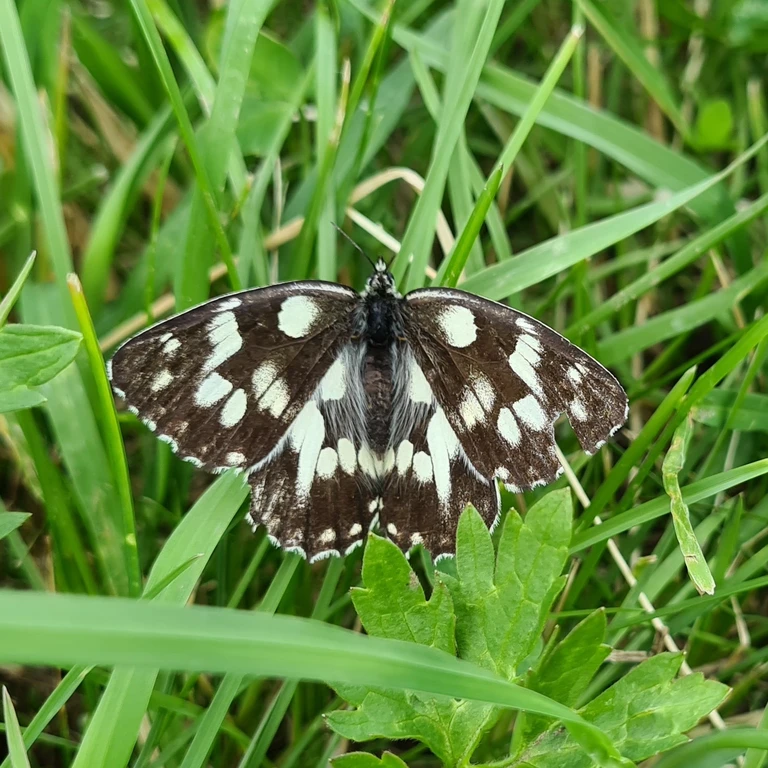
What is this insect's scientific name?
Melanargia galathea
